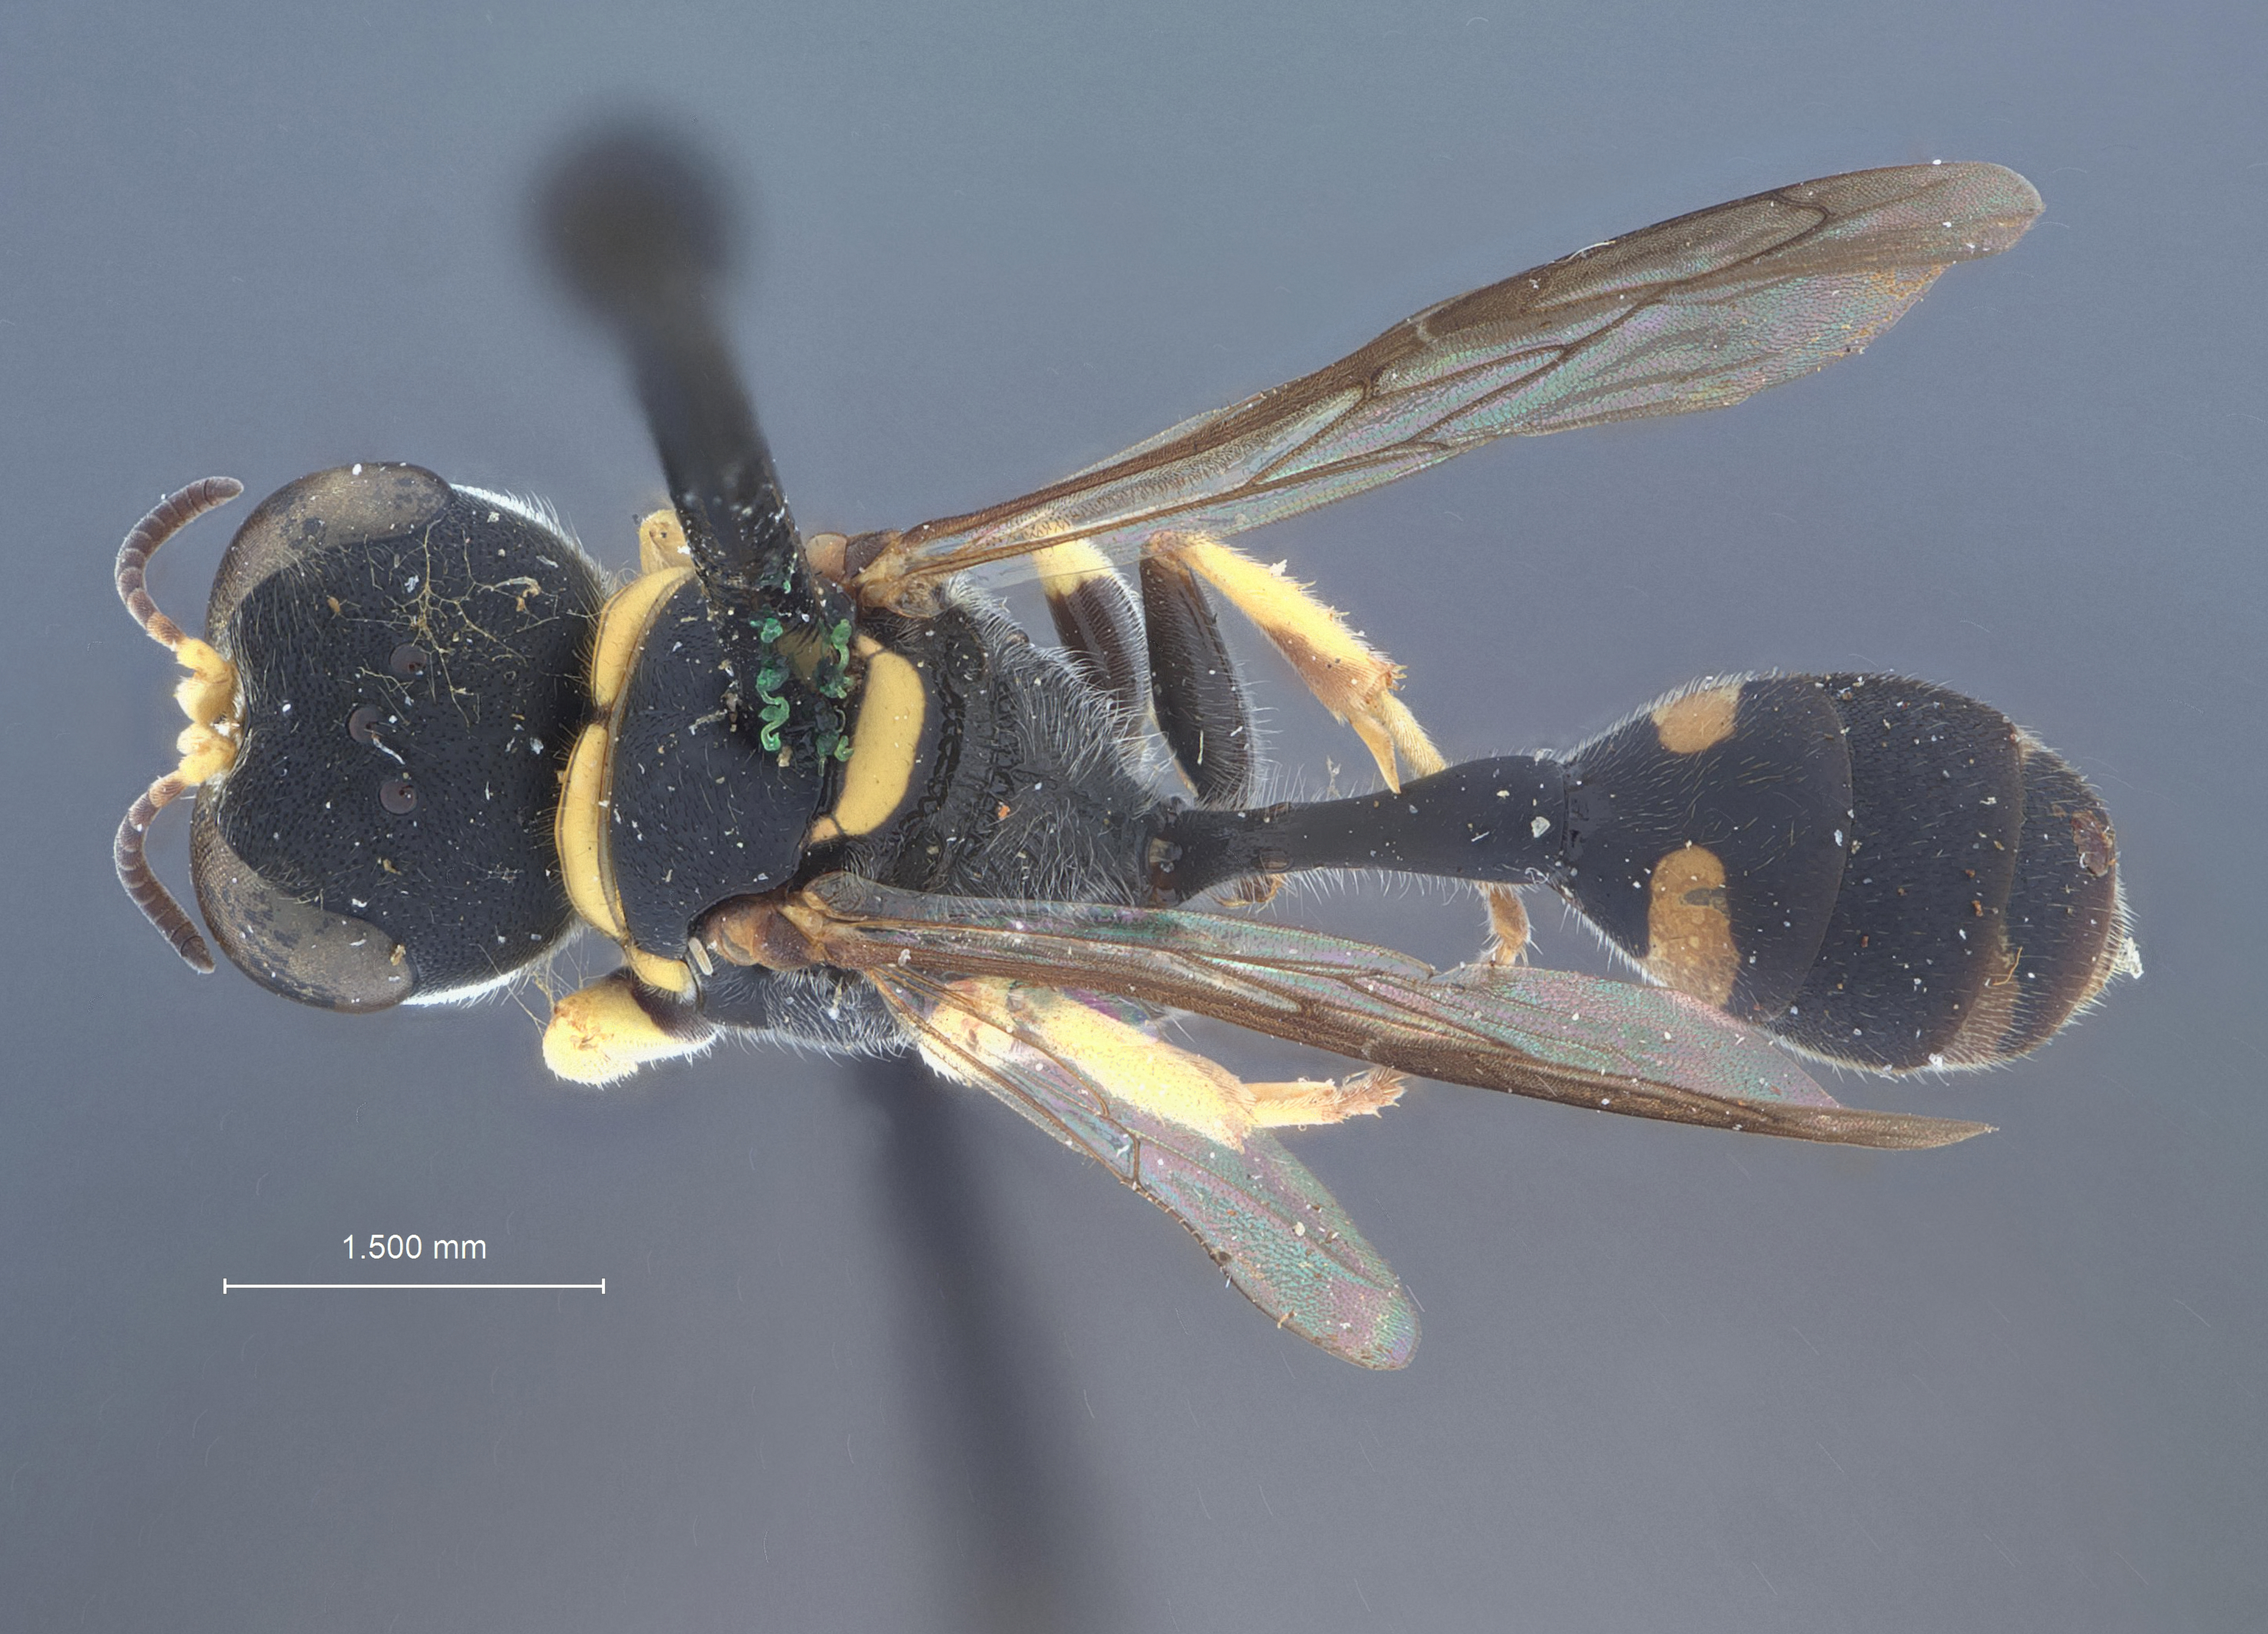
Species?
Dasyproctus cevirus
